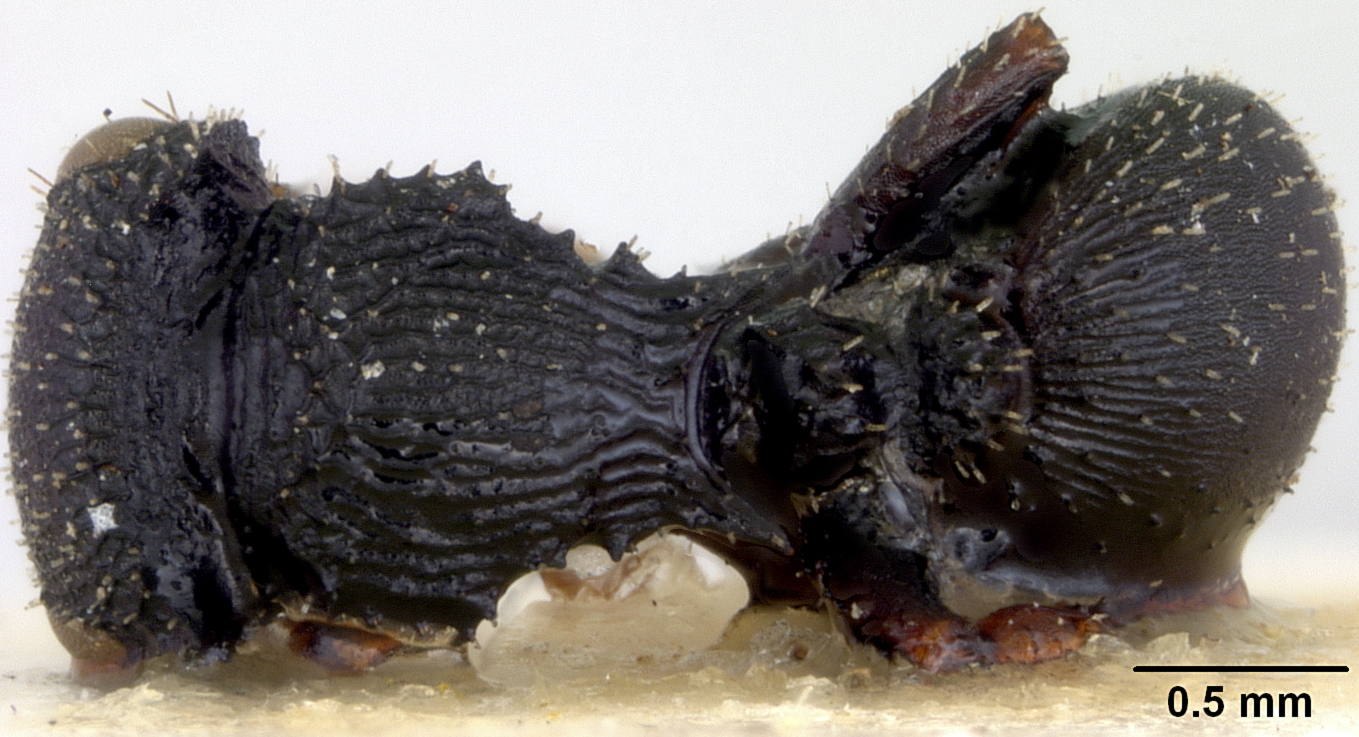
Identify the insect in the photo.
Cataulacus rugosus
